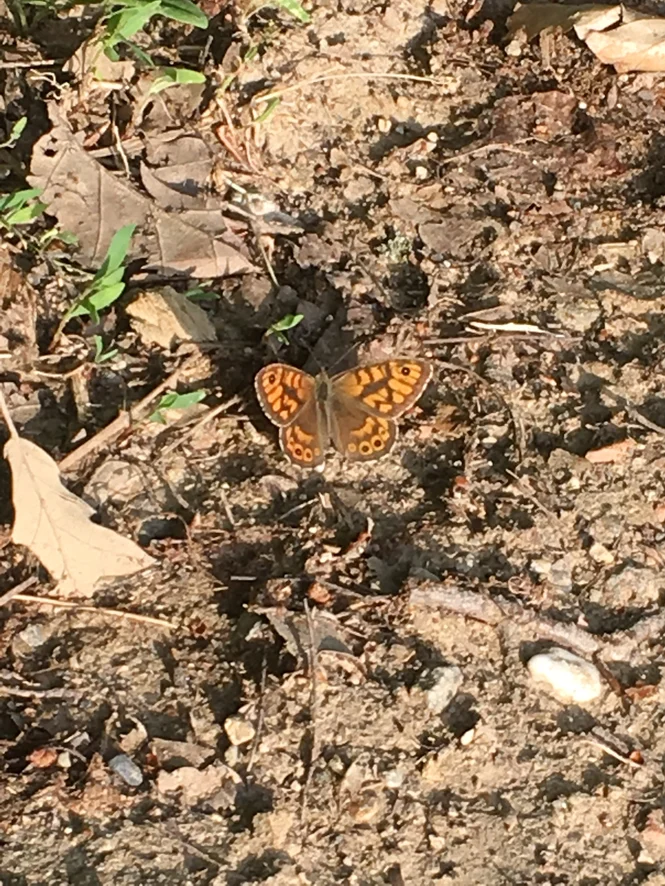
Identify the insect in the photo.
Lasiommata megera (also Pararge megera)
